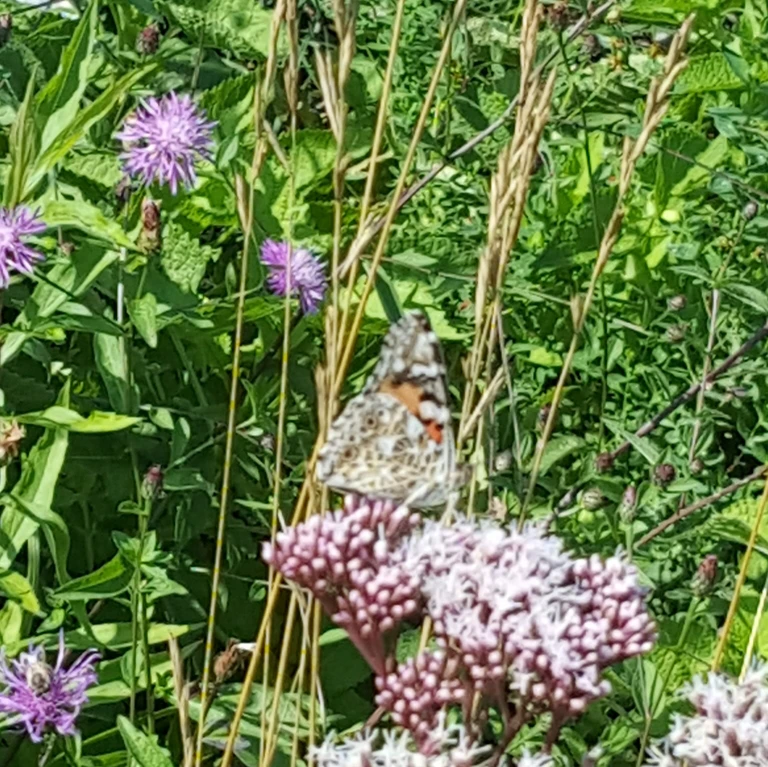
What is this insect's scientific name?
Vanessa cardui
